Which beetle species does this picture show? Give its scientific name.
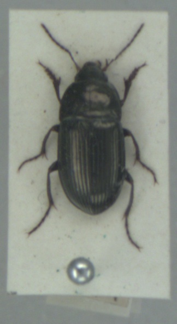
Amara lunicollis
